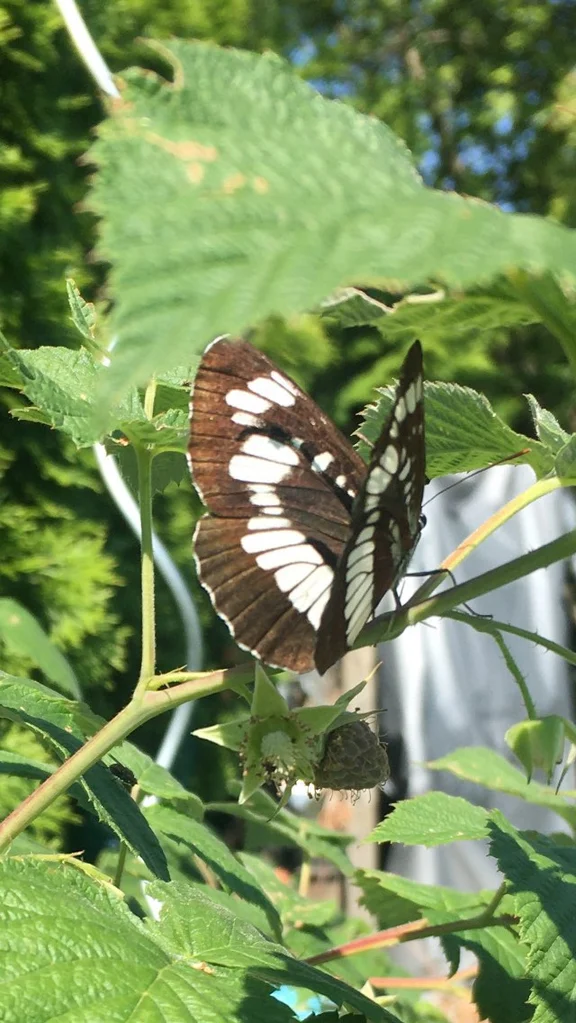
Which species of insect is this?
Neptis rivularis
